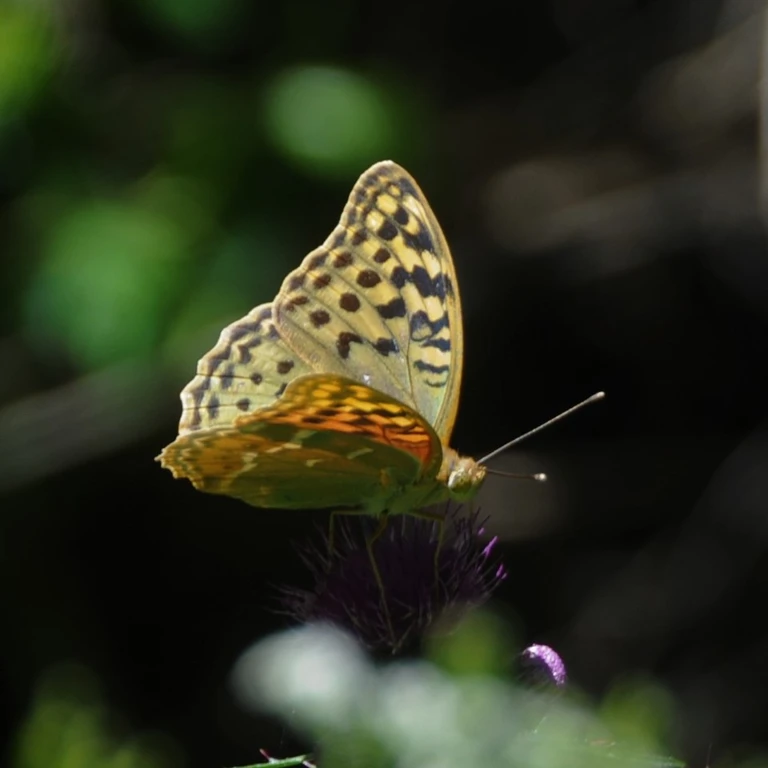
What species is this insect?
Argynnis paphia
